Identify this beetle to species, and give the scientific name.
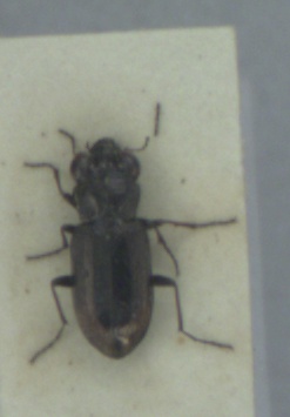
Notiophilus biguttatus
